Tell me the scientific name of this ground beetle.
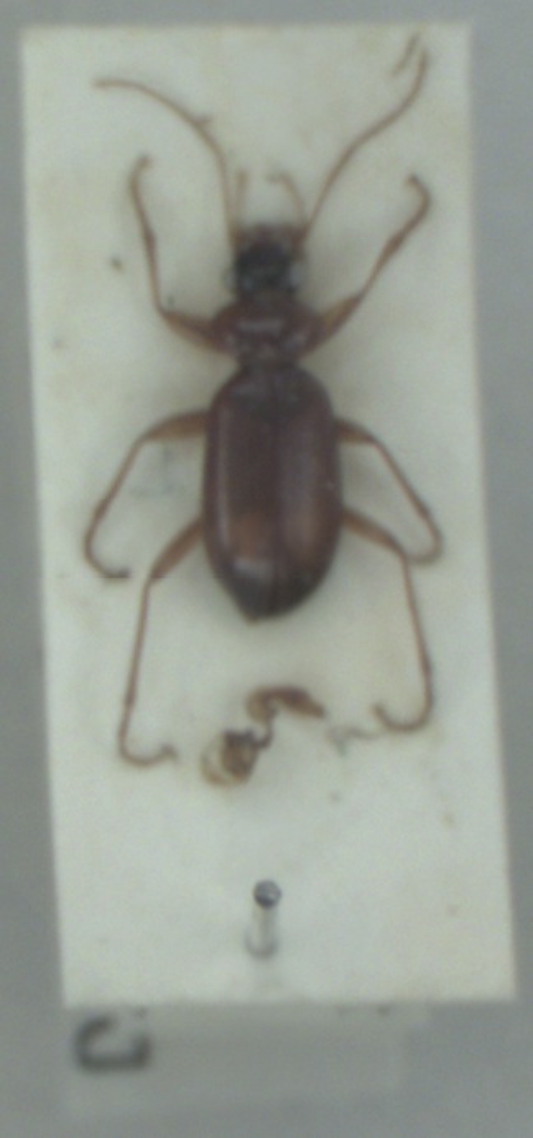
Leistus terminatus
